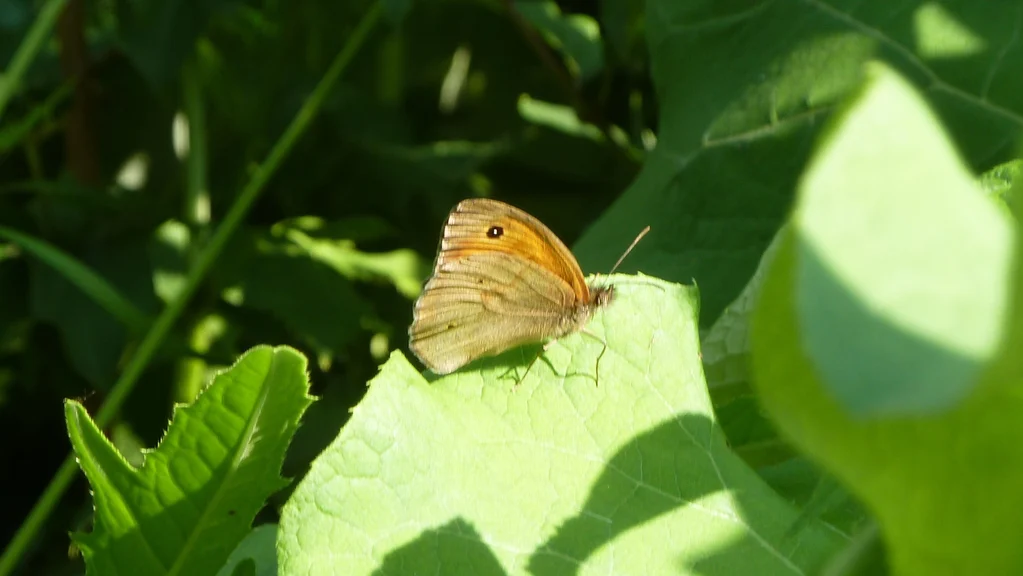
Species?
Maniola jurtina
